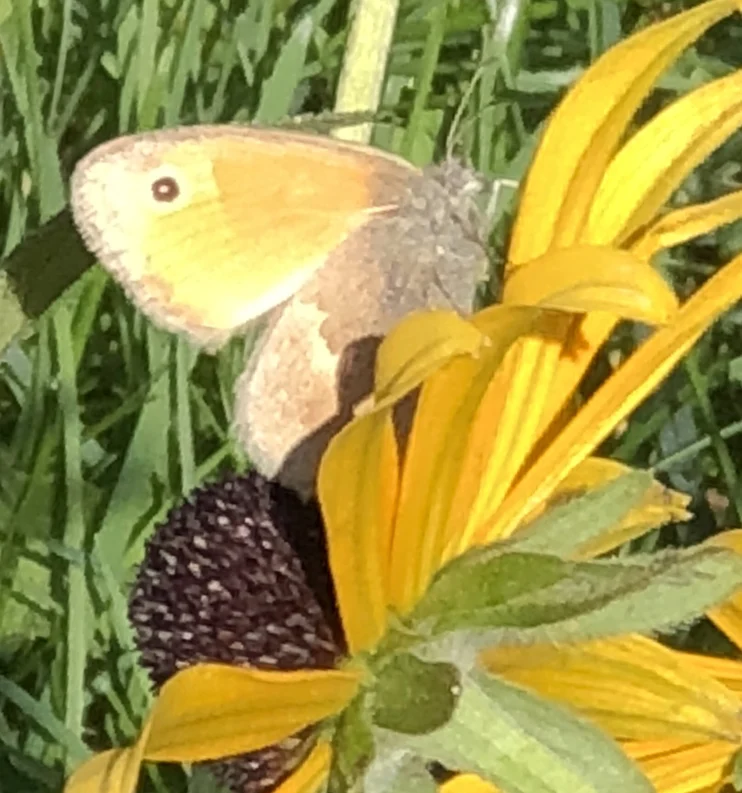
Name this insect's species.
Coenonympha pamphilus
